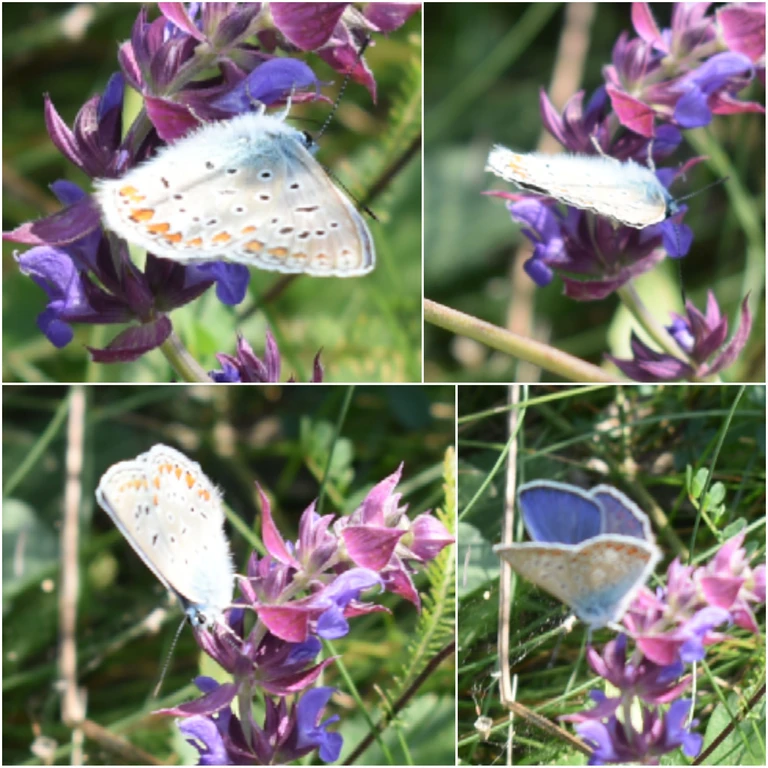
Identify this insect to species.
Polyommatus icarus
